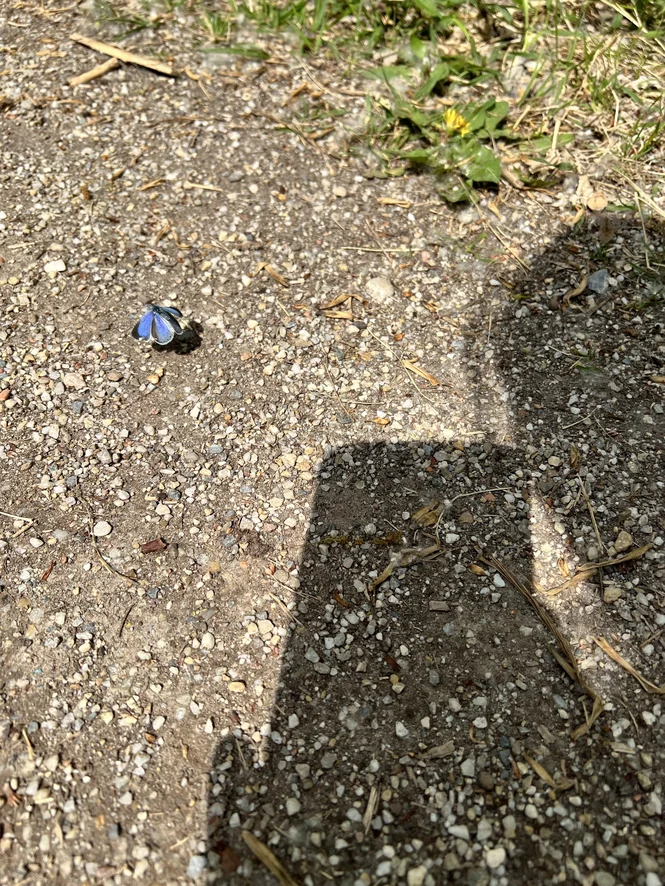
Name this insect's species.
Celastrina argiolus
